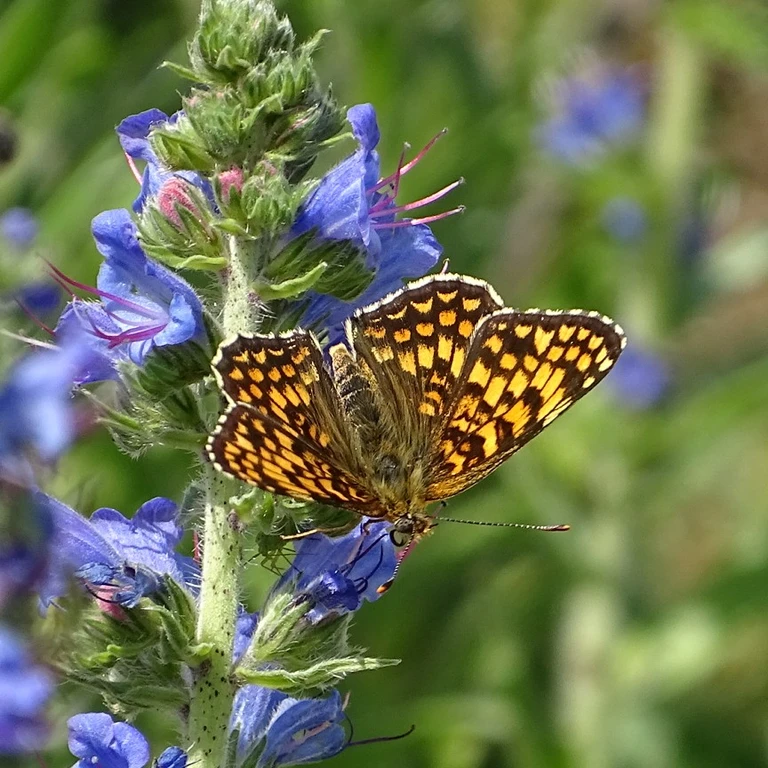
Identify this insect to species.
Melitaea phoebe
